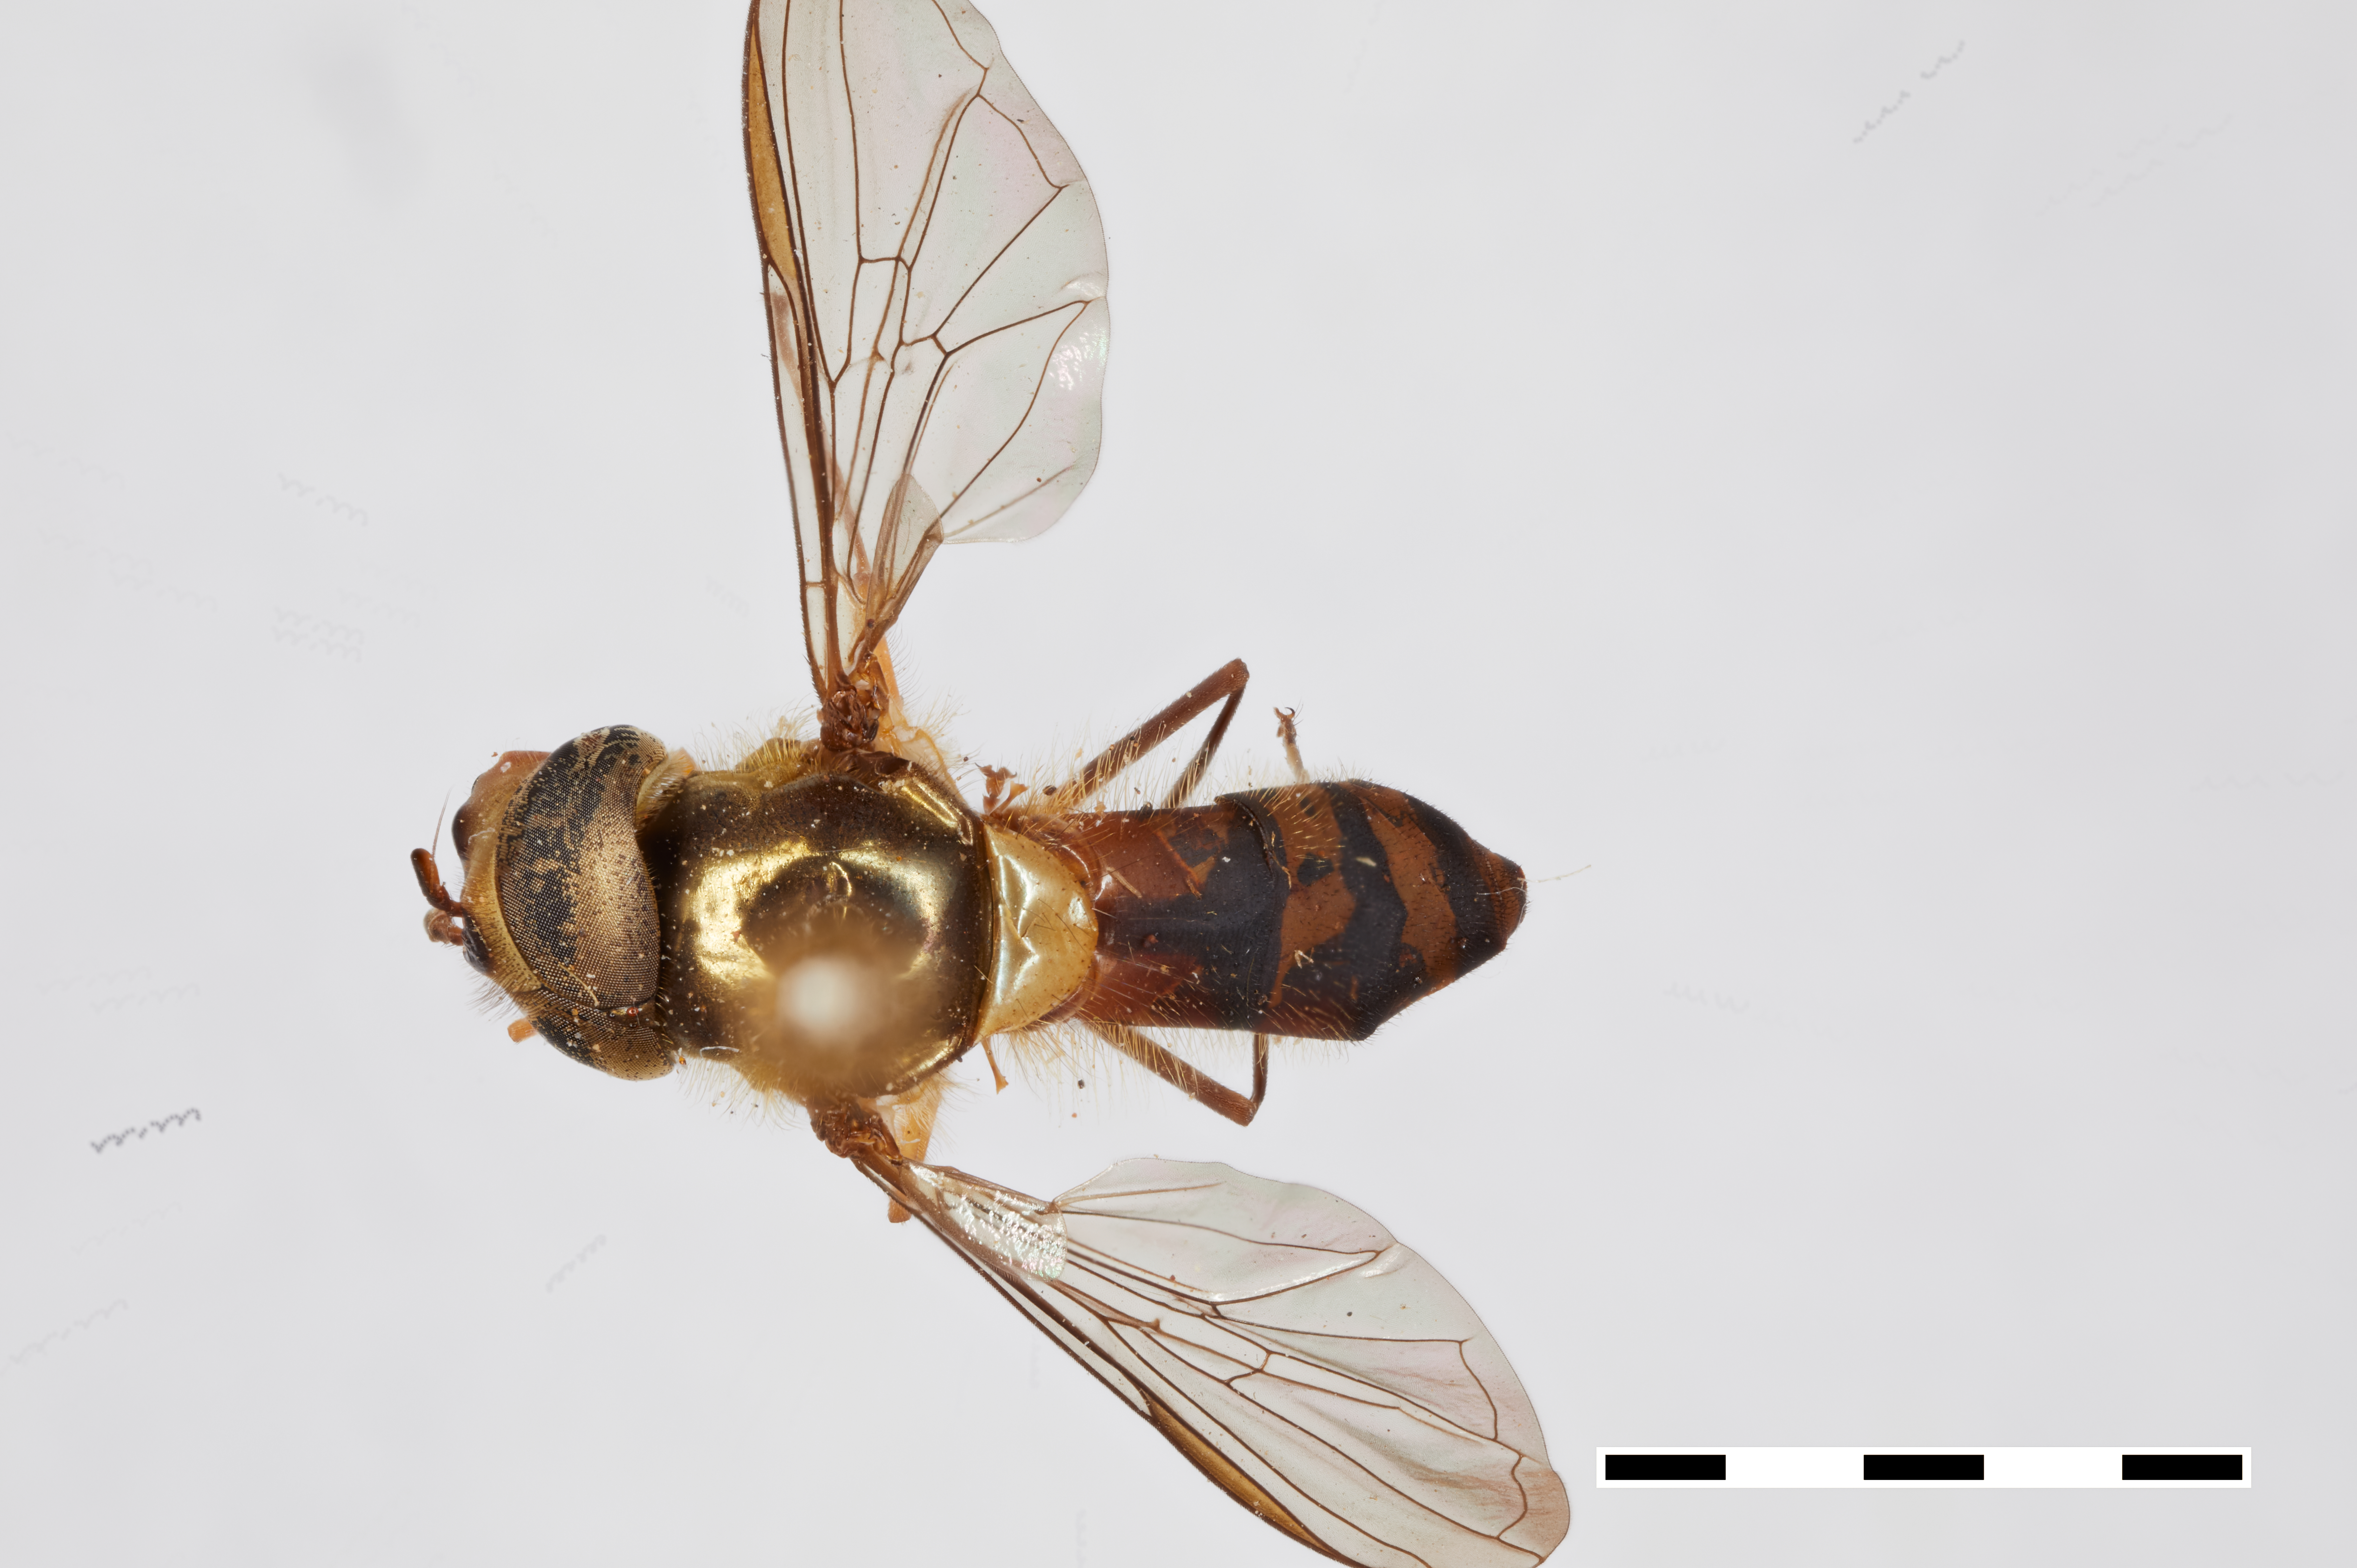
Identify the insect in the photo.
Meliscaeva kusuma
